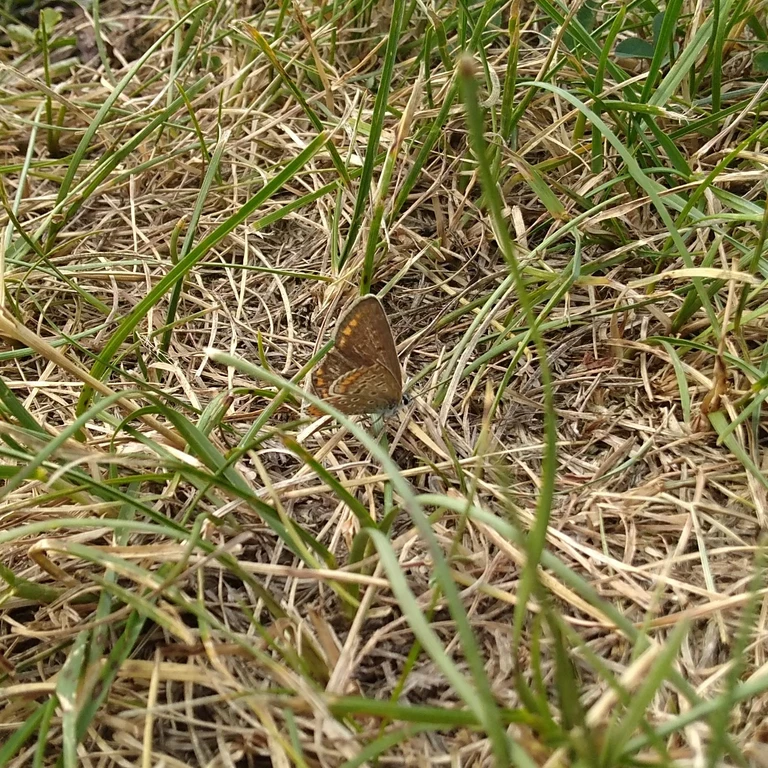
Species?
Polyommatus icarus
